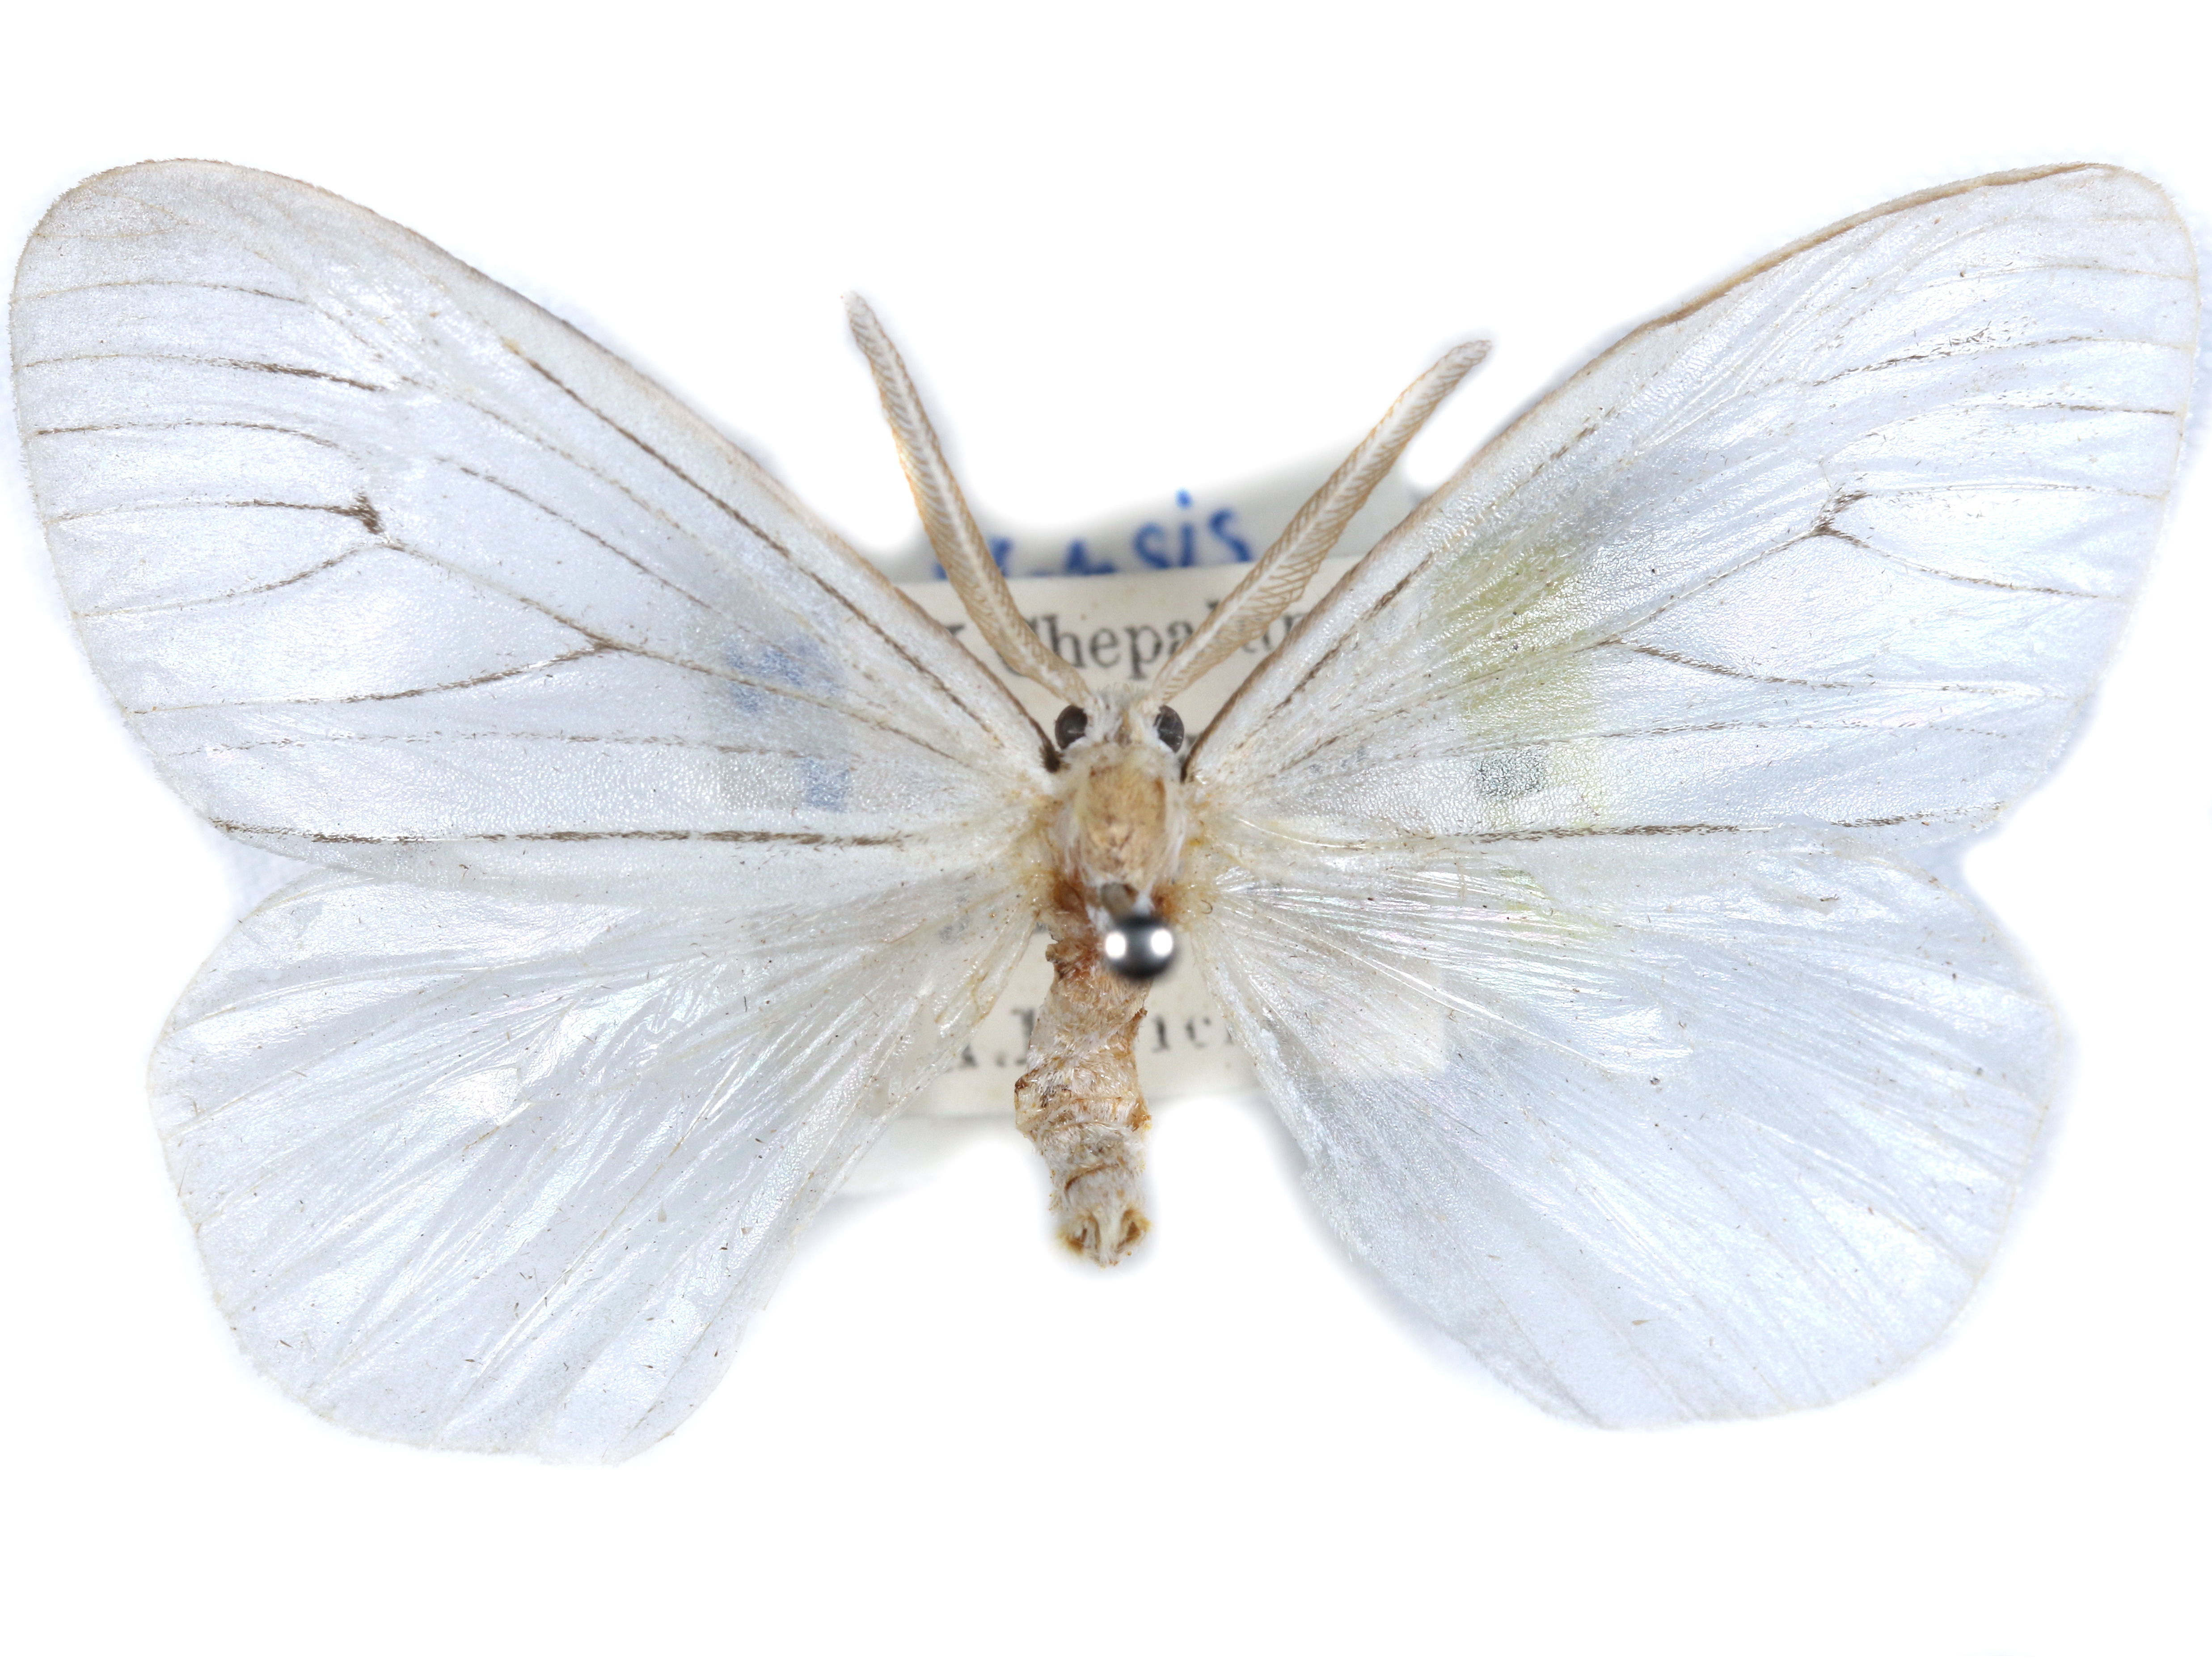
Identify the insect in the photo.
Marblepsis kakamega
